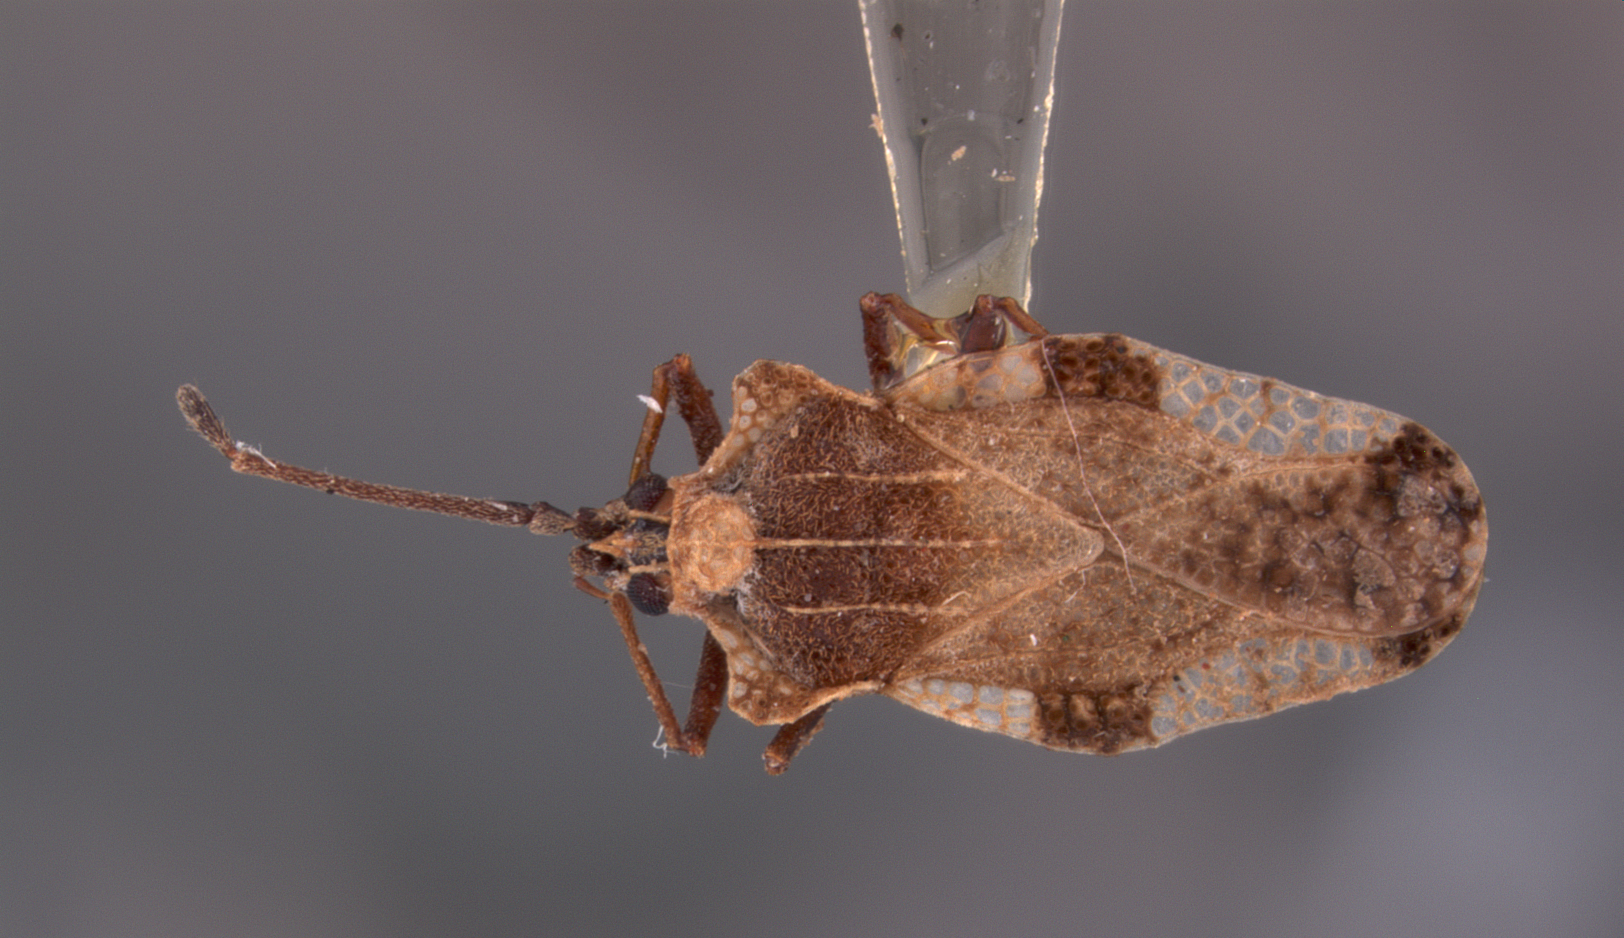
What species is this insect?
Dasytingis semota
